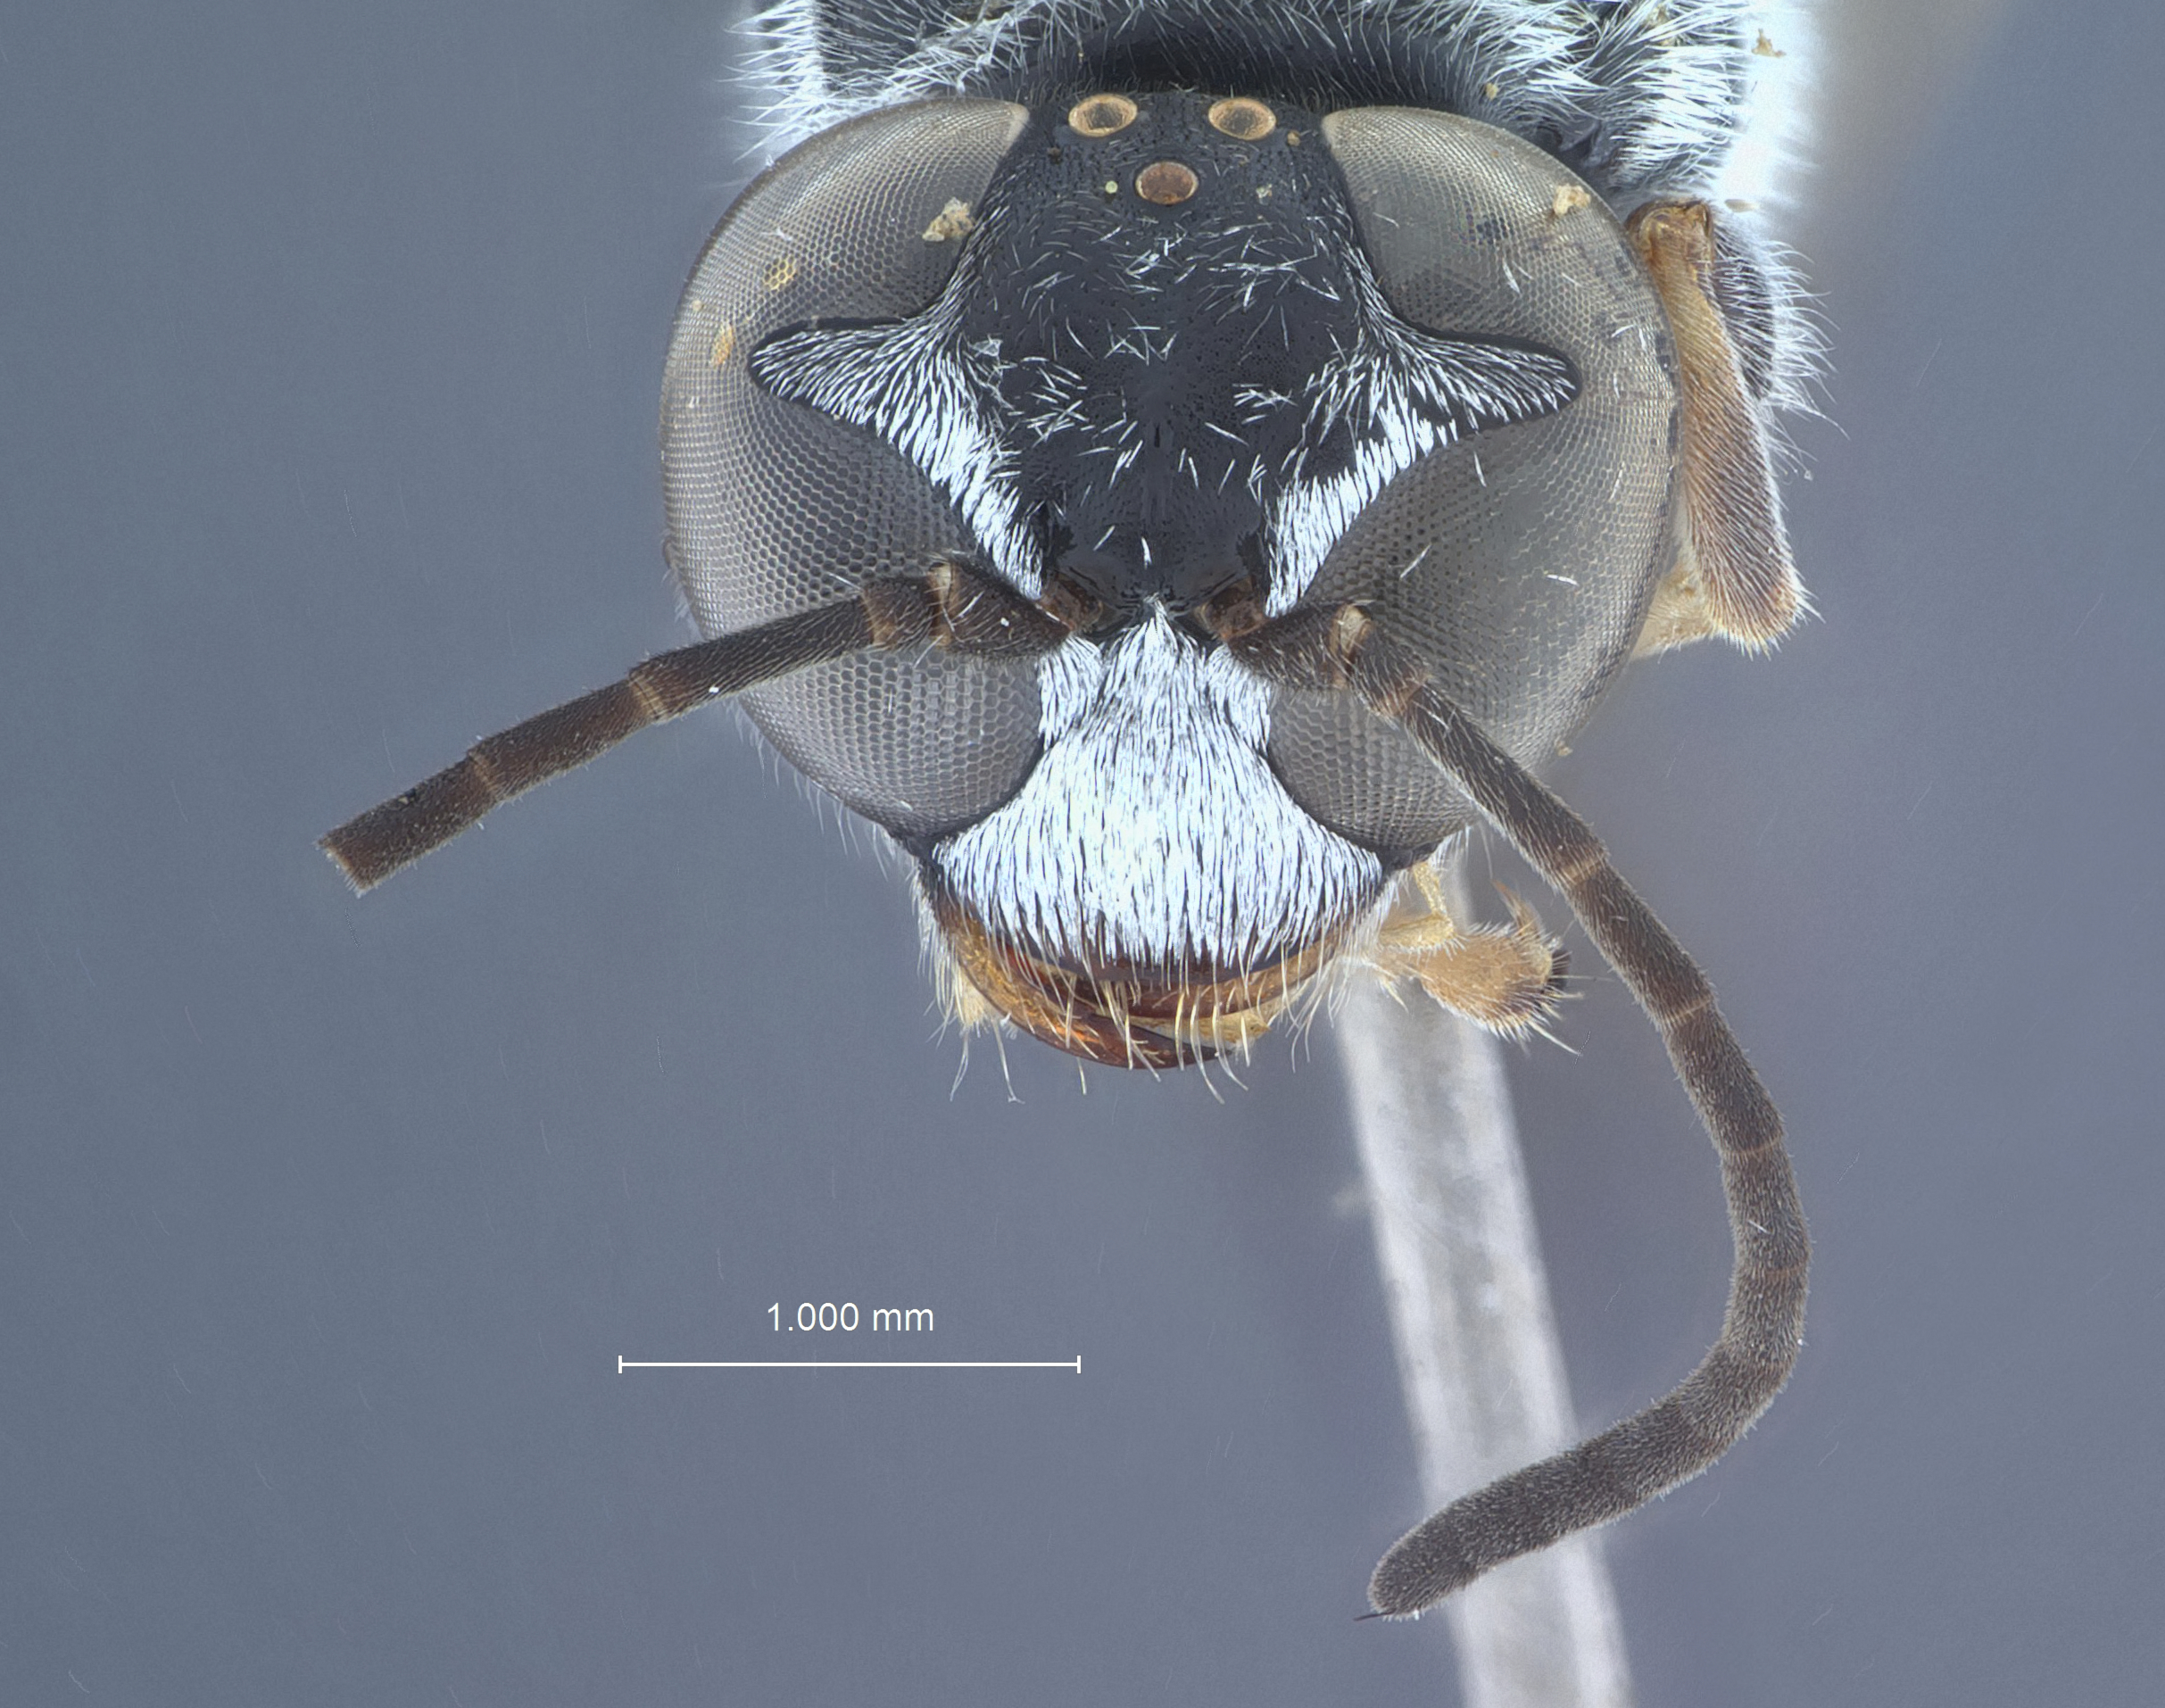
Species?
Trypoxylon fruiticicola
